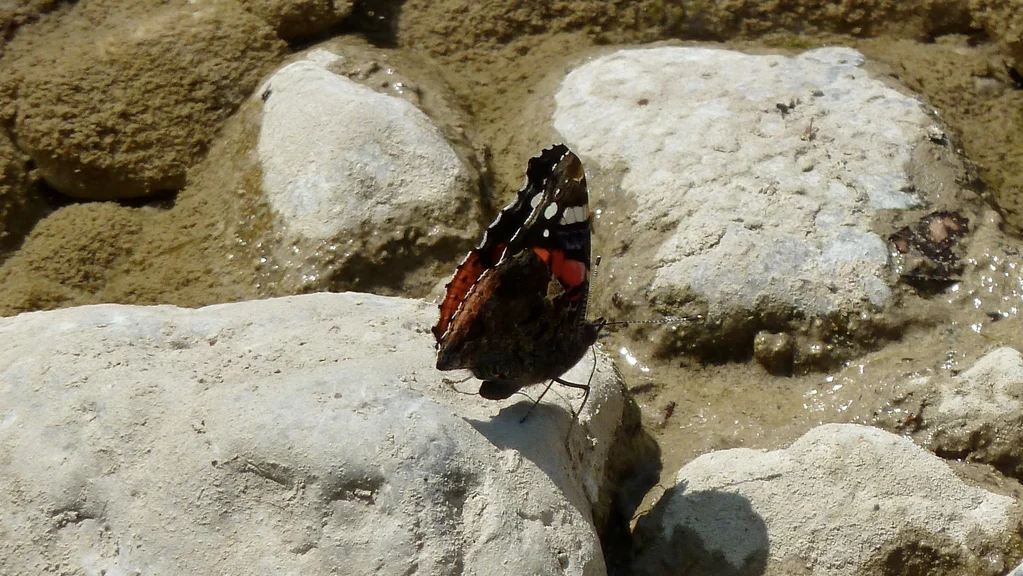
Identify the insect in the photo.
Vanessa atalanta
